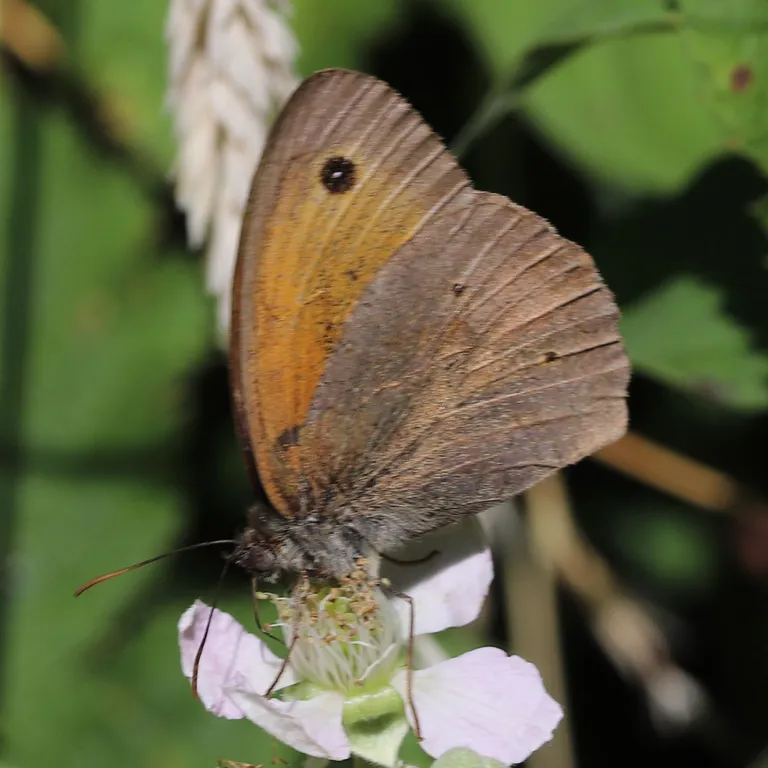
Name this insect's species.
Maniola jurtina
